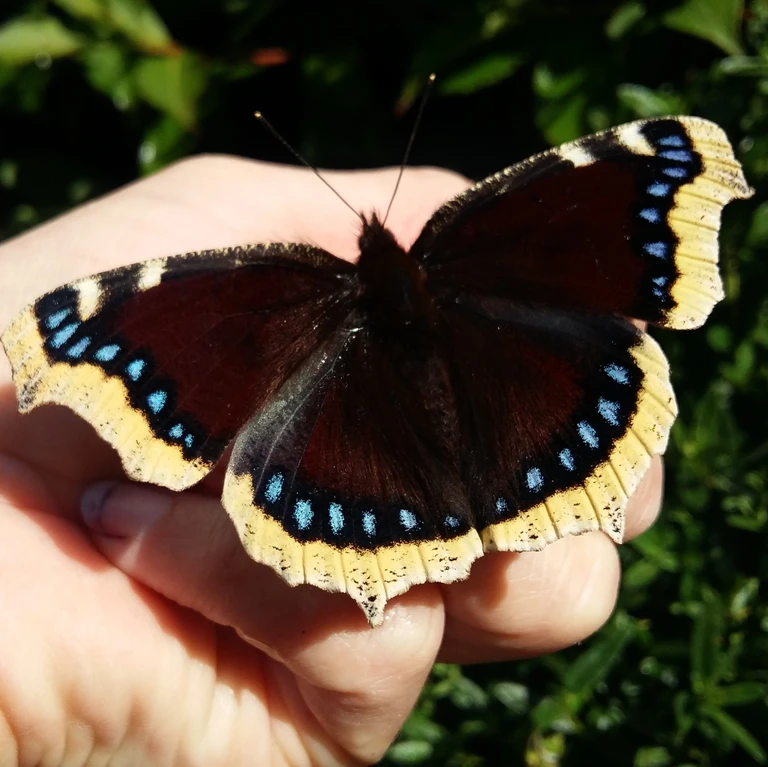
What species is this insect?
Nymphalis antiopa
